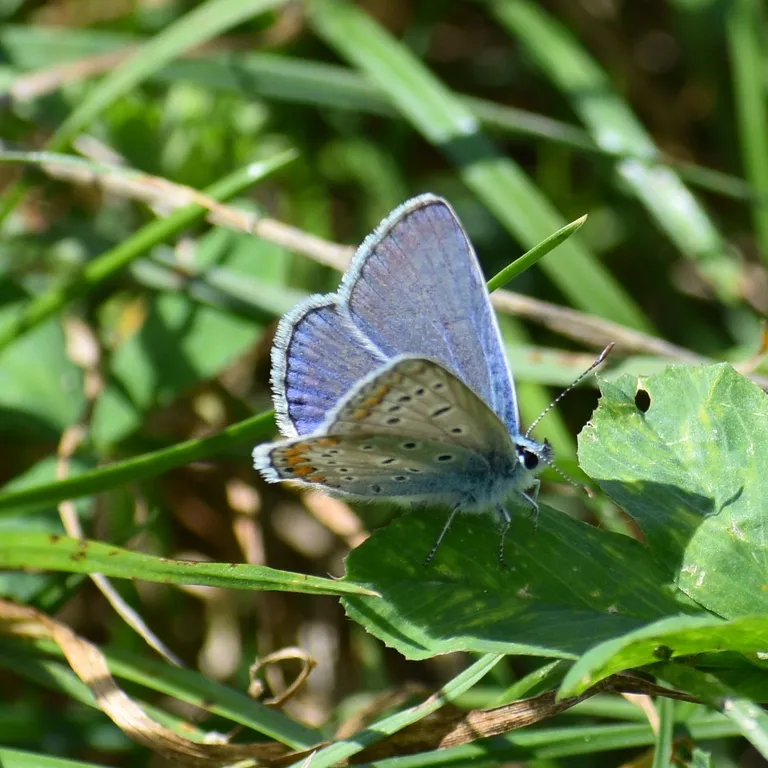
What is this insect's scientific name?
Polyommatus icarus
